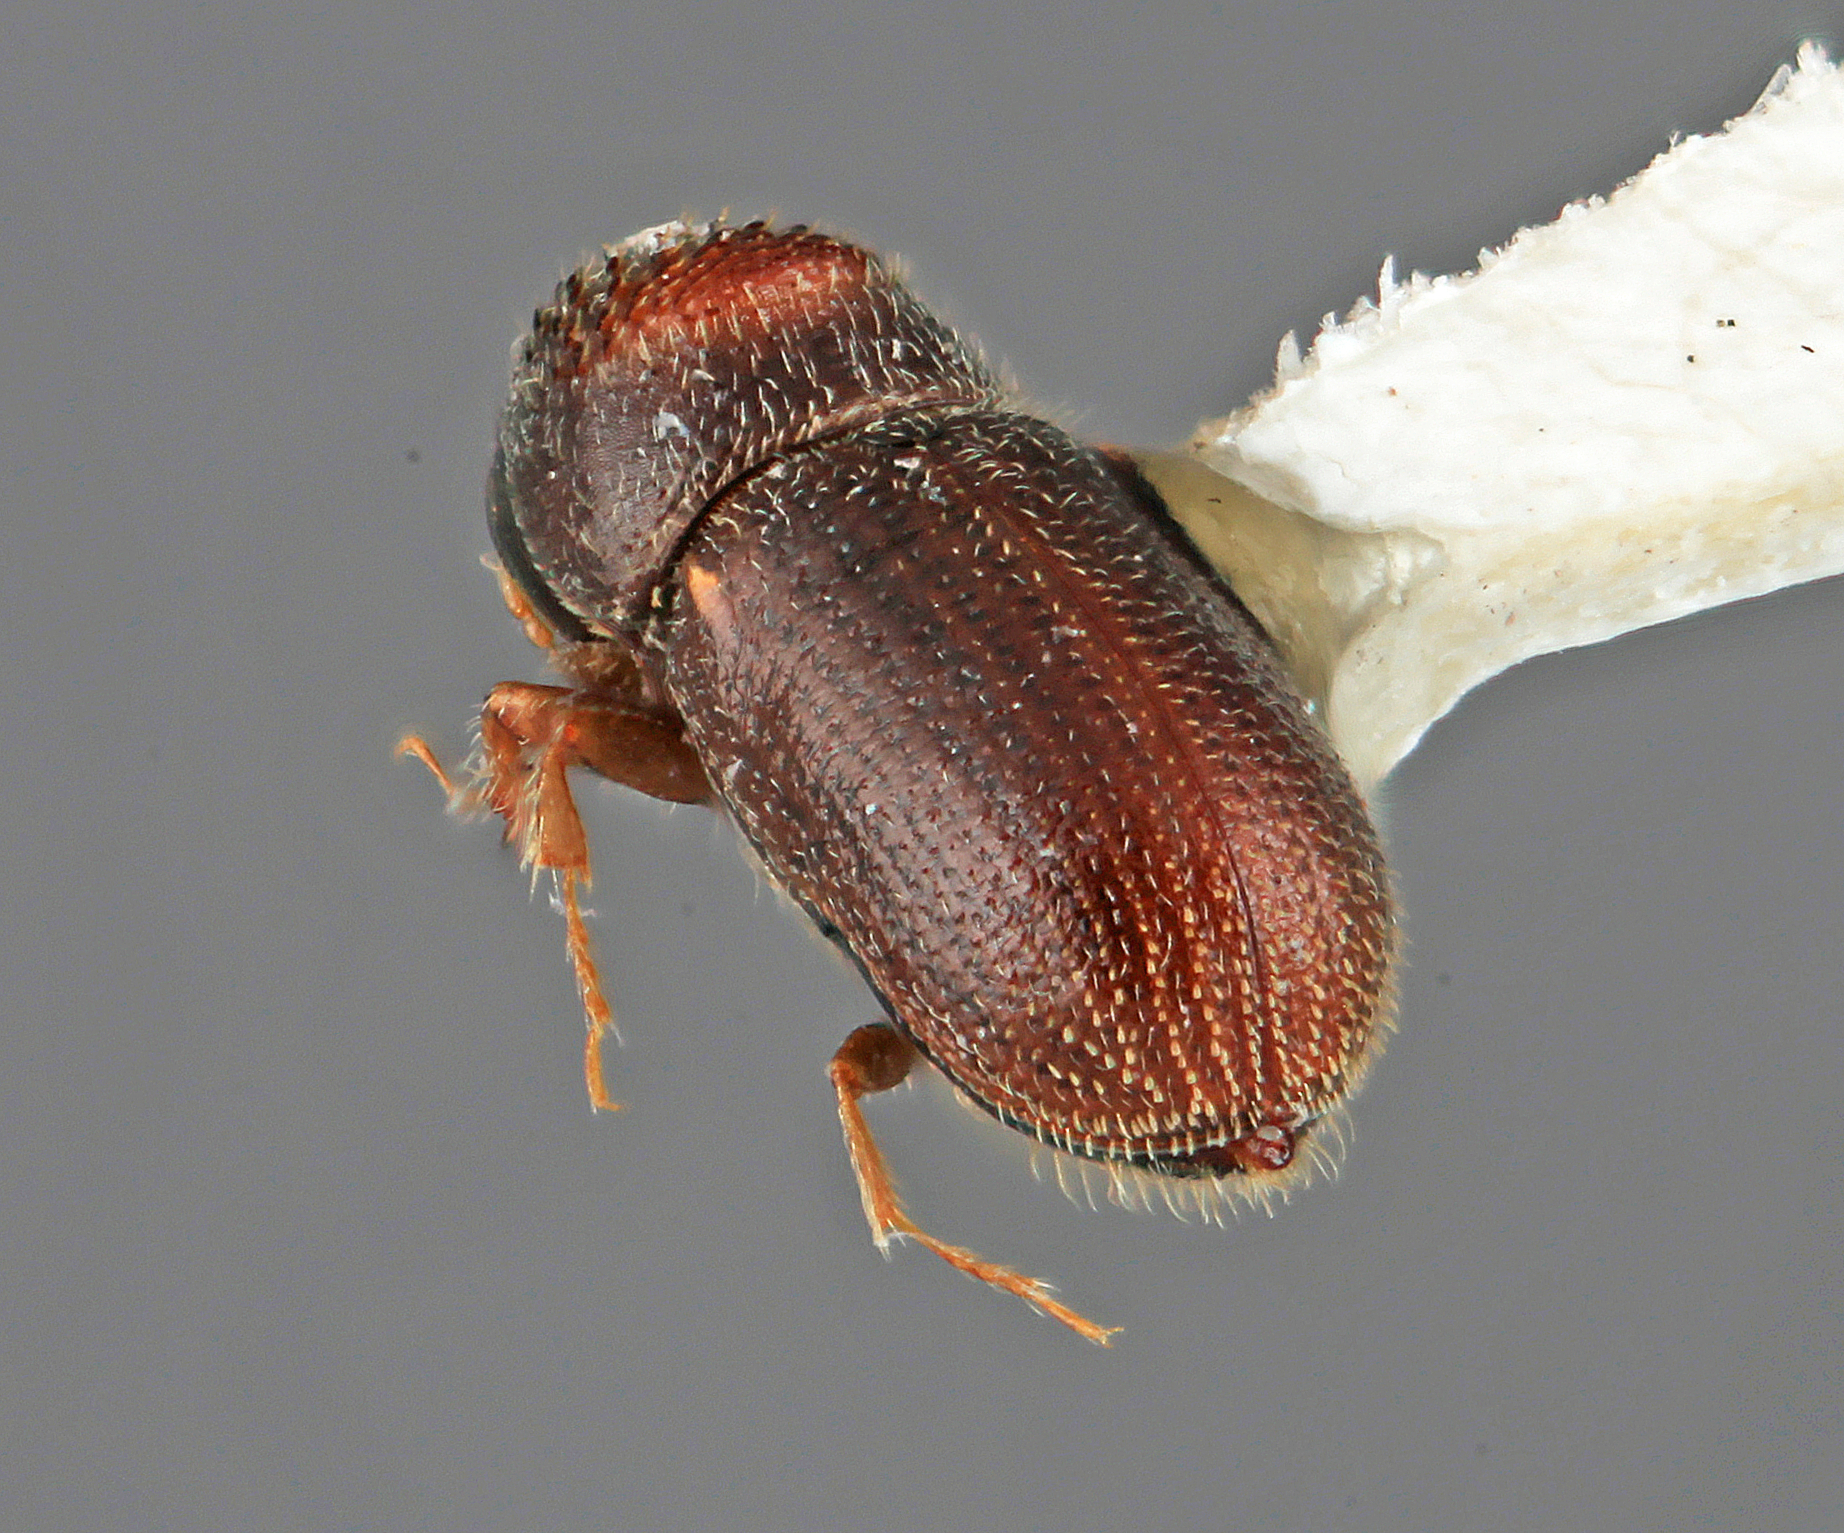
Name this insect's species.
Cryptulocleptus spicatus (also Thysanoes spicatus)
